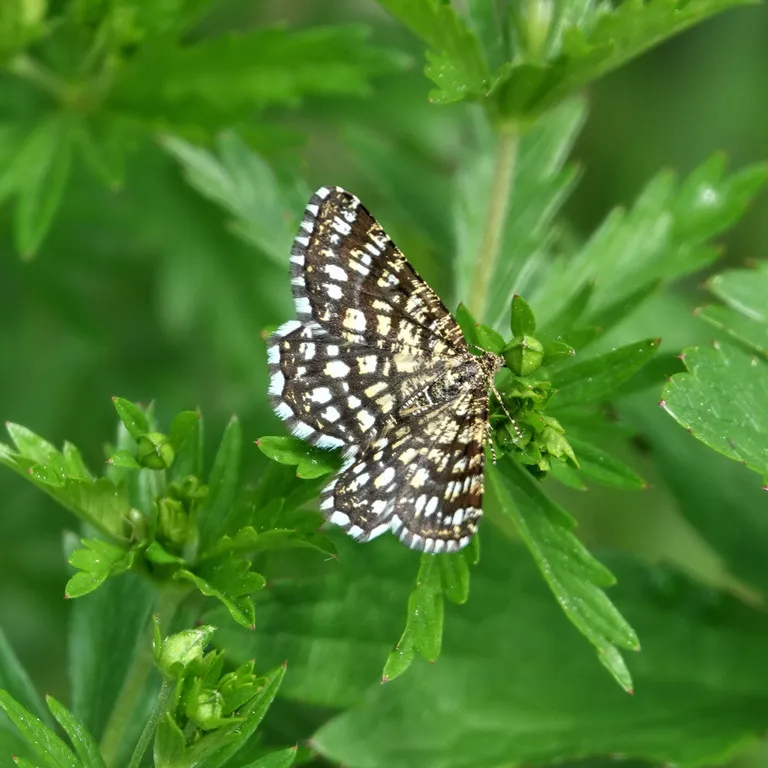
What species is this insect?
Chiasmia clathrata
